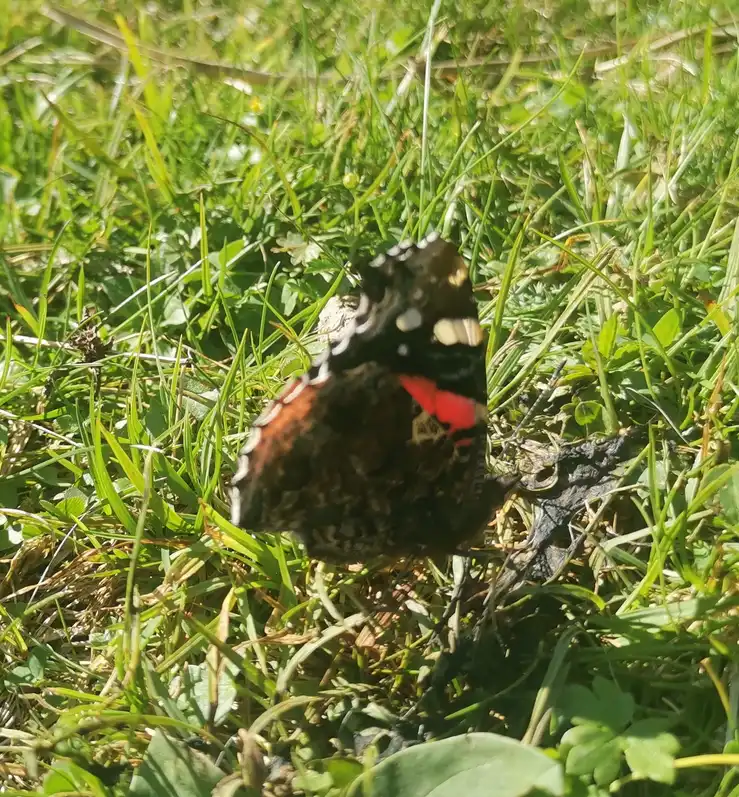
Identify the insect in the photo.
Vanessa atalanta
